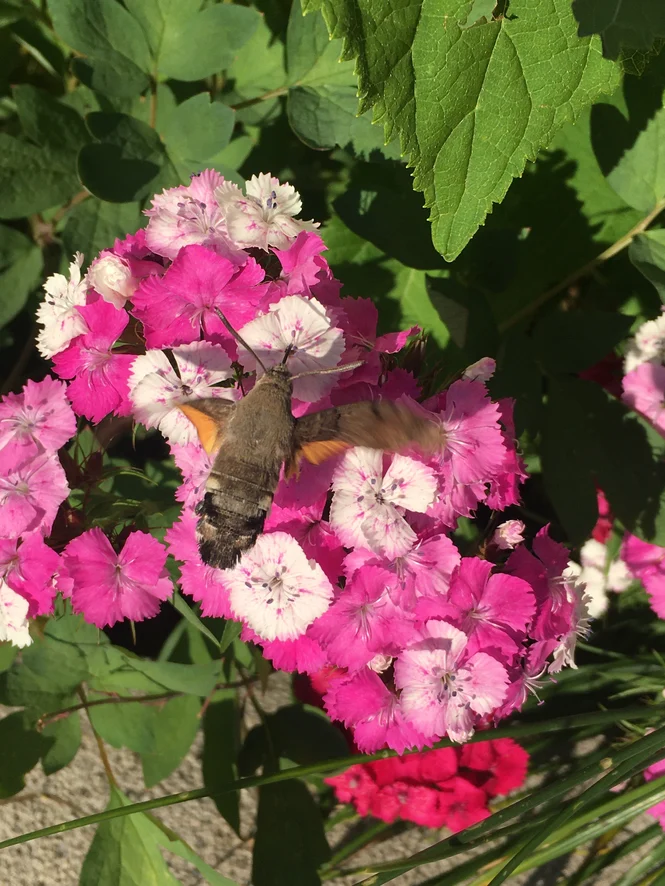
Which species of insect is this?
Macroglossum stellatarum
